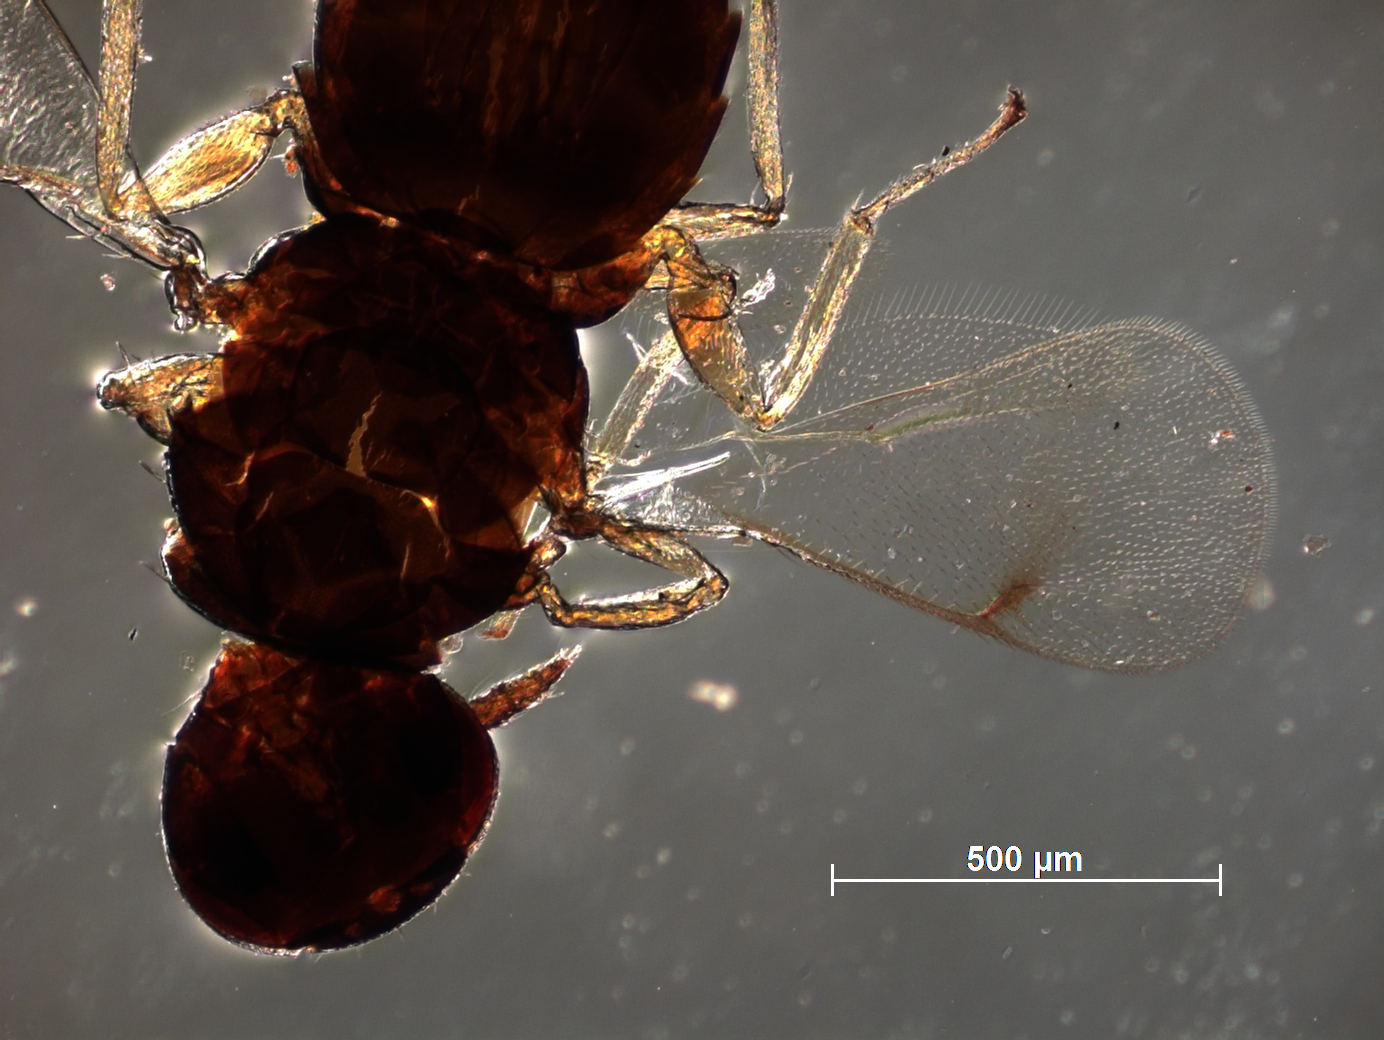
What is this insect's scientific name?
Chrysocharis ajugus
